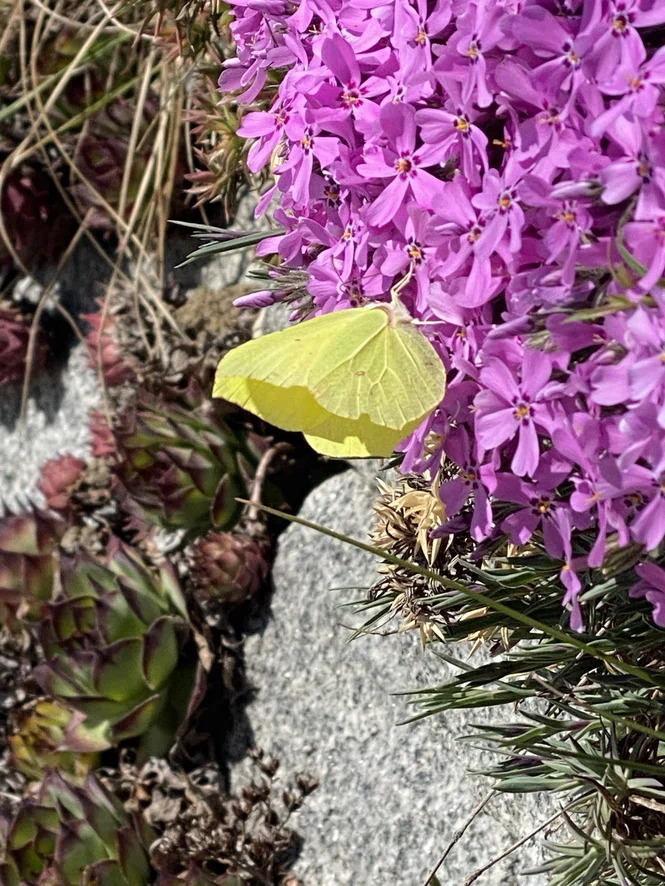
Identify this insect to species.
Gonepteryx rhamni
